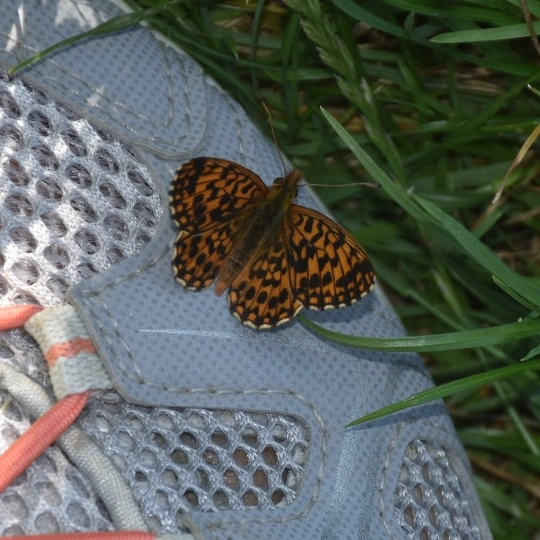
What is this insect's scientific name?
Boloria dia
